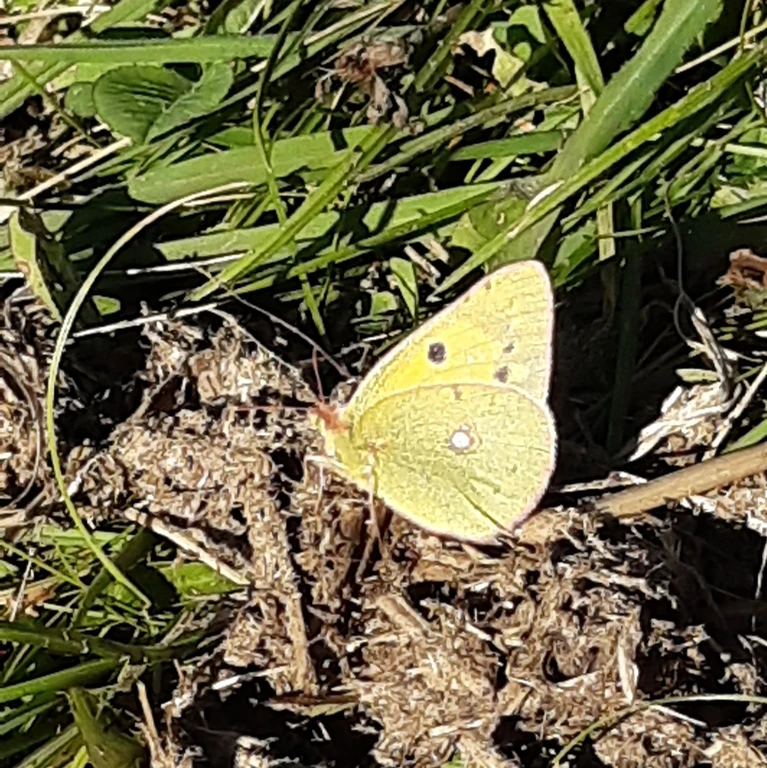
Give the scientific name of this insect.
Colias croceus
